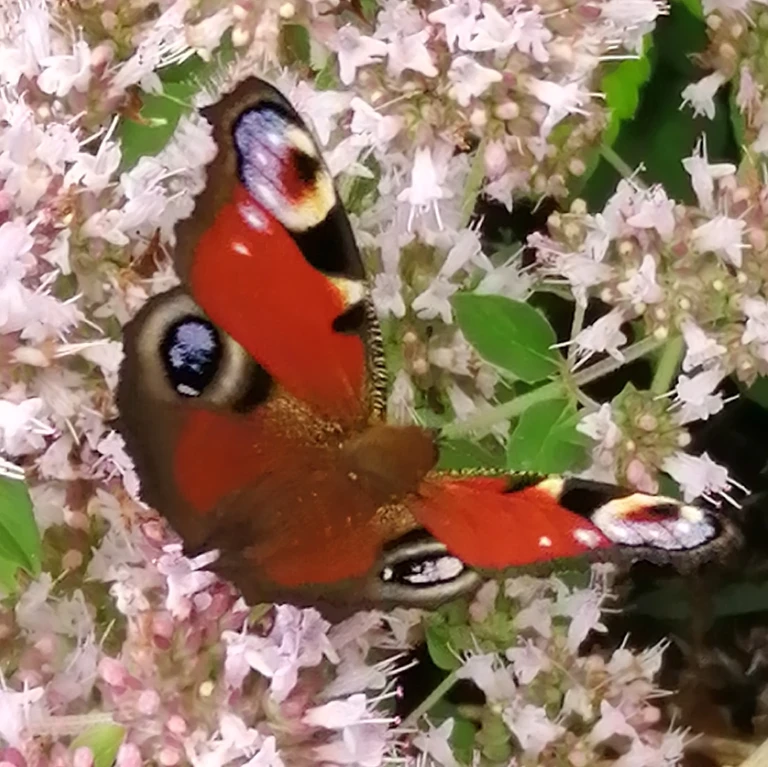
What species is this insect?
Aglais io
